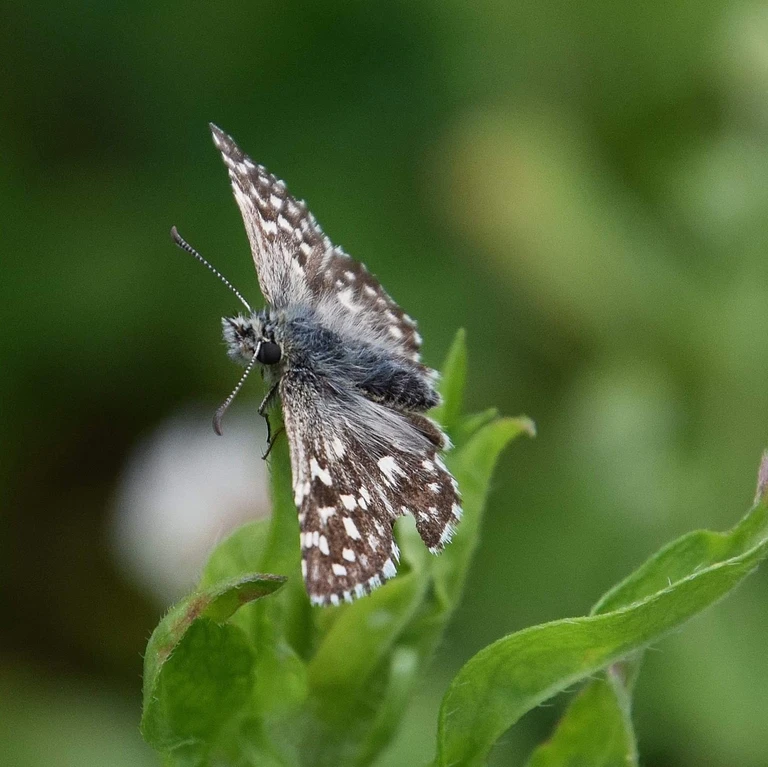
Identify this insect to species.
Pyrgus malvae
